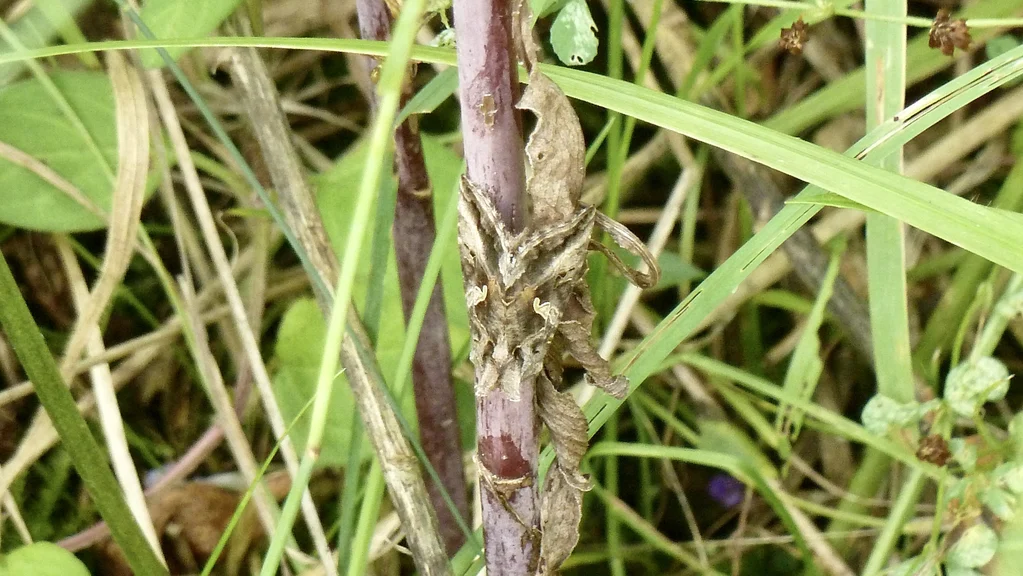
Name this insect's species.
Autographa gamma
